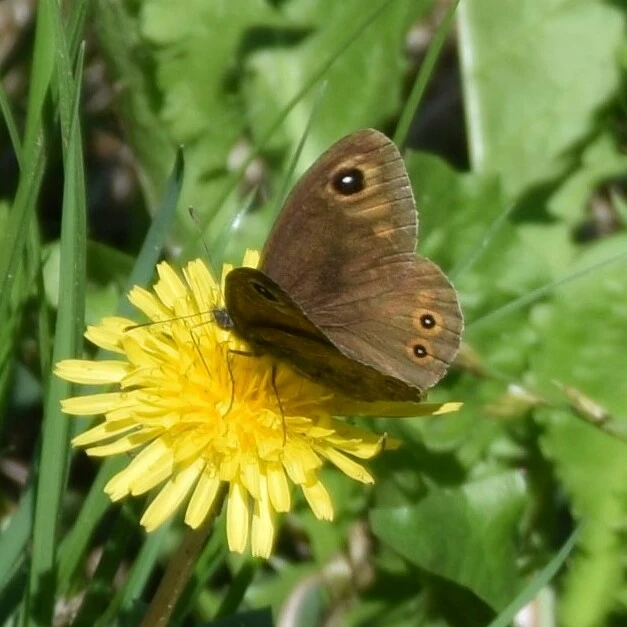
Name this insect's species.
Lasiommata maera (also Pararge maera)
